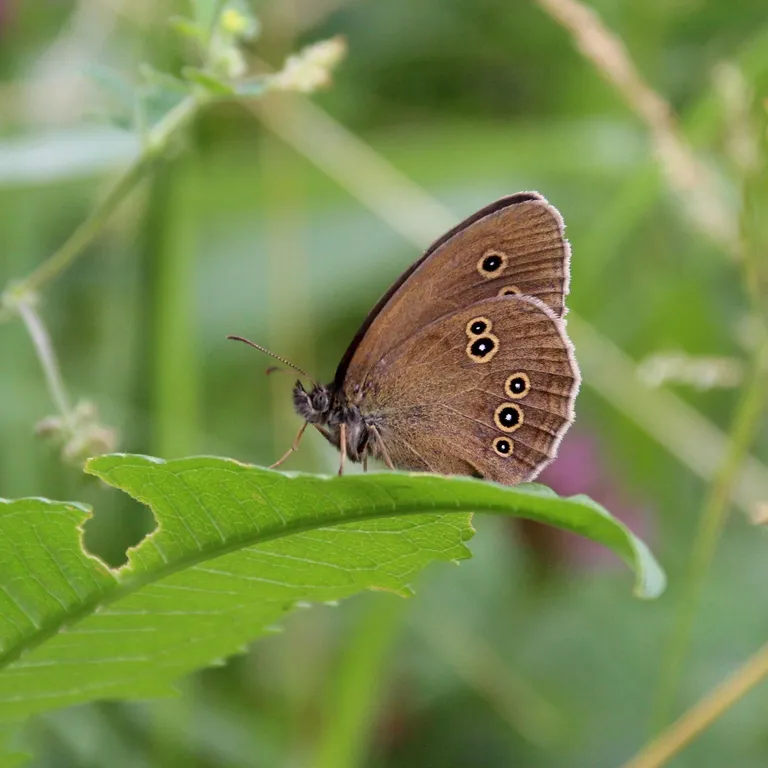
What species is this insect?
Aphantopus hyperantus
